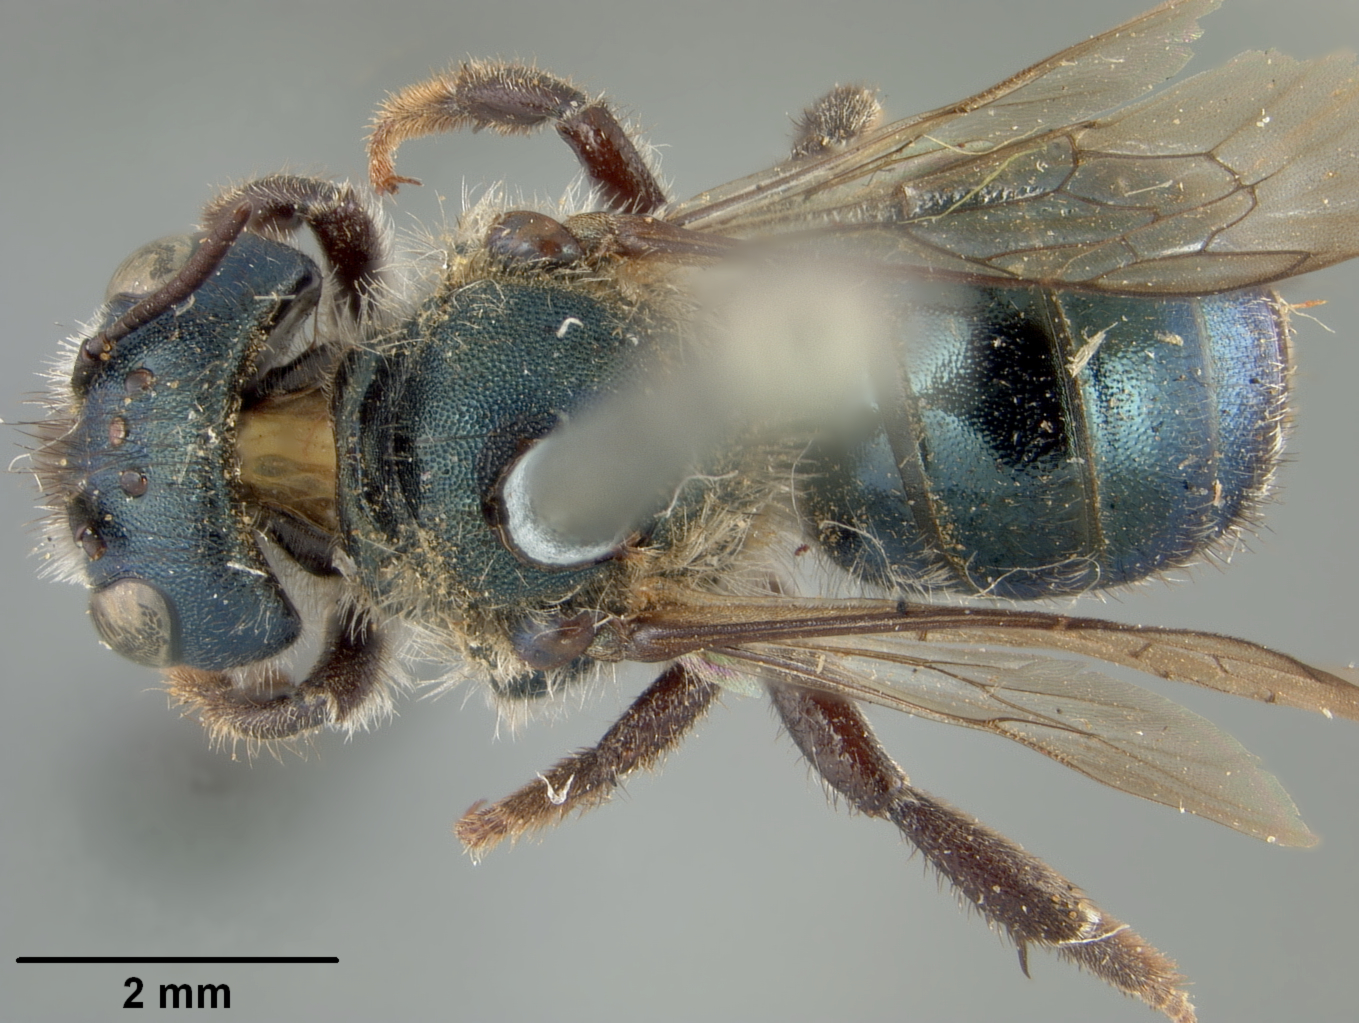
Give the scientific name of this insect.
Osmia phaceliae
